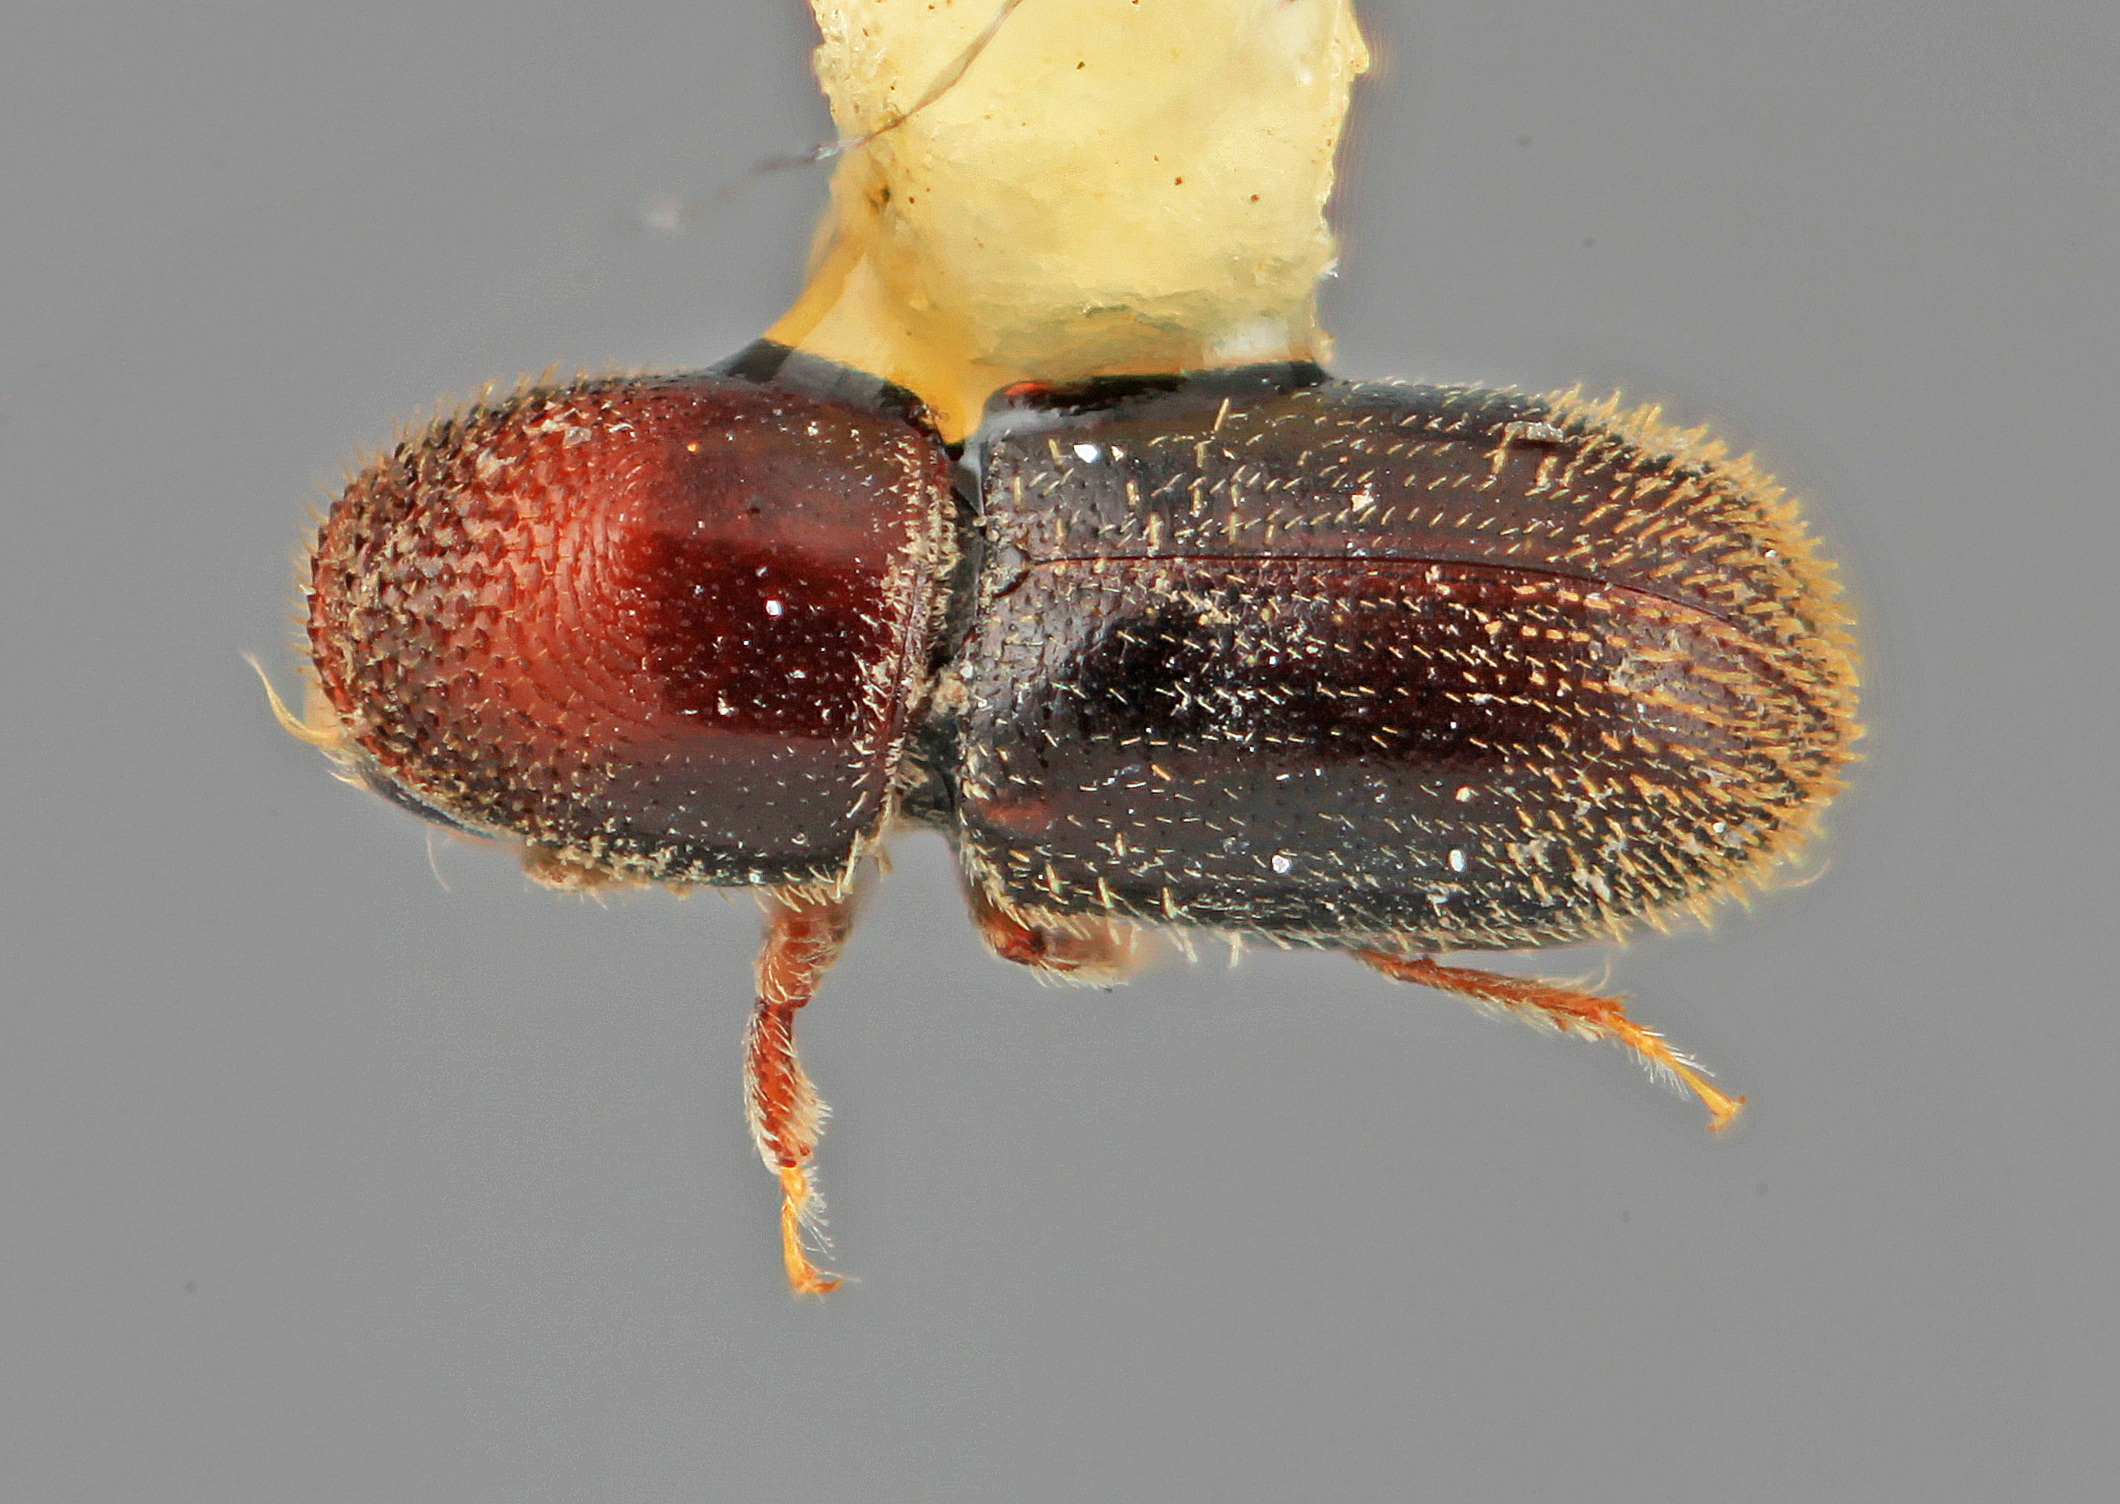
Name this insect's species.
Pseudopityophthorus granulifer
